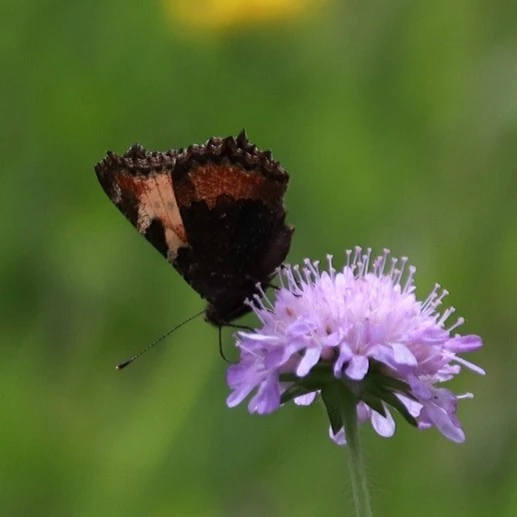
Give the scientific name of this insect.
Aglais urticae
